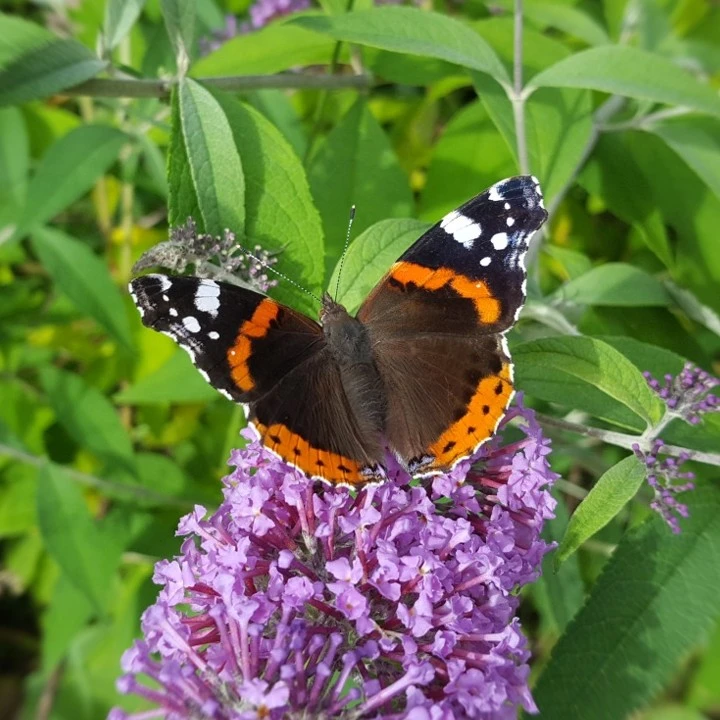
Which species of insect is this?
Vanessa atalanta
